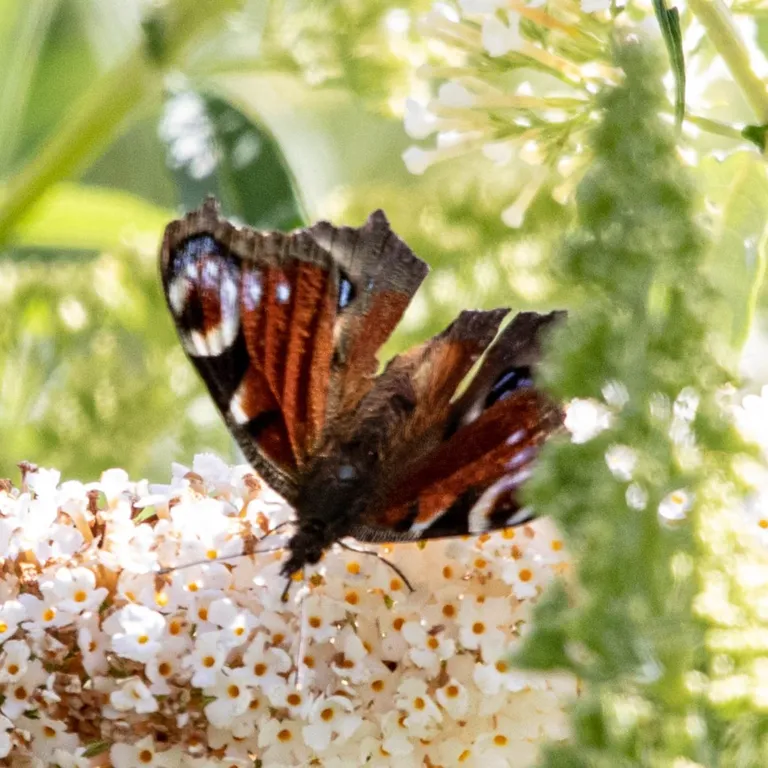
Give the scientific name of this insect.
Aglais io
